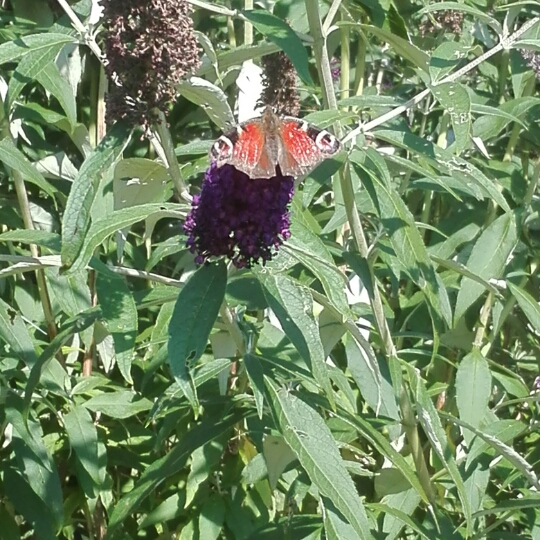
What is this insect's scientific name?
Aglais io
